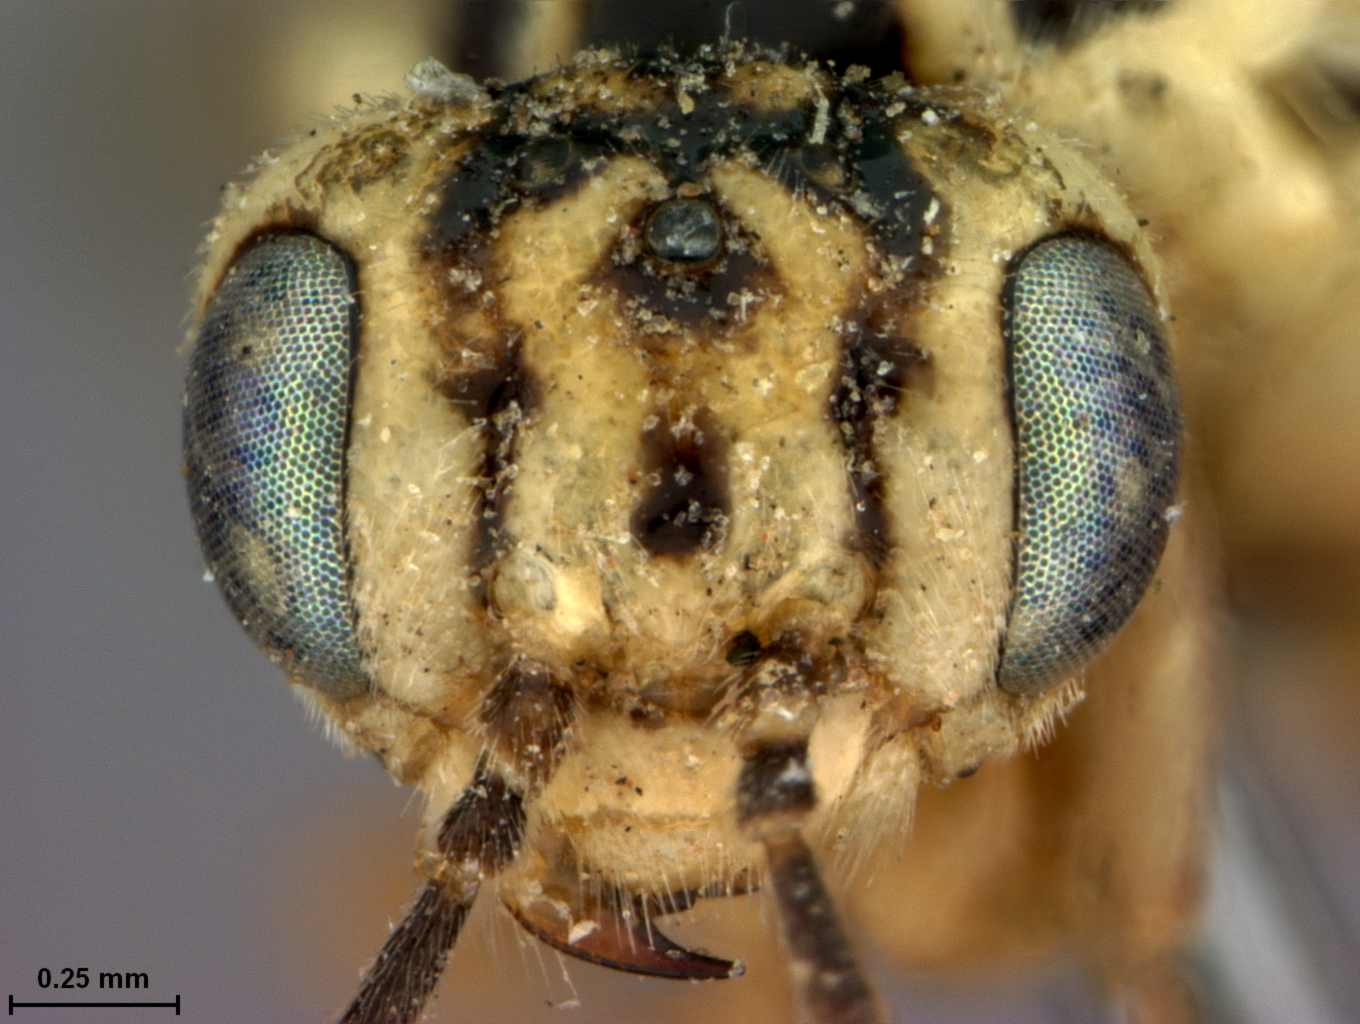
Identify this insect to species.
Scolioneura populi
